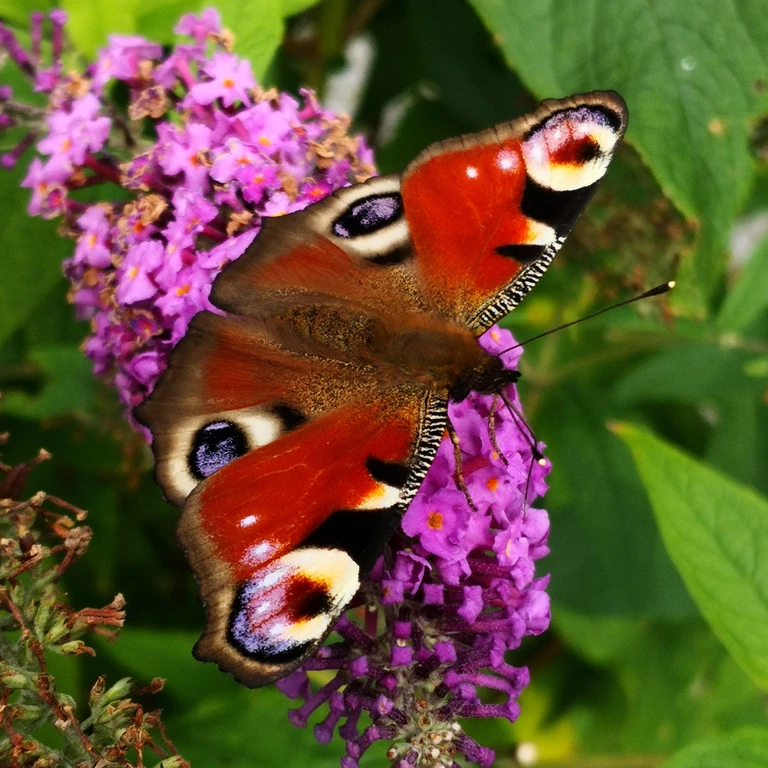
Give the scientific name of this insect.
Aglais io
